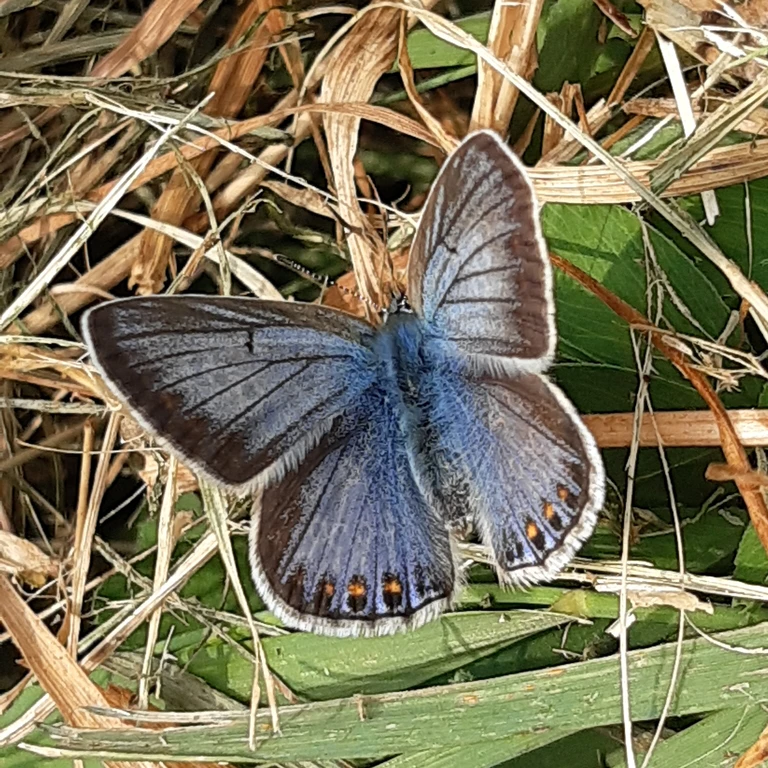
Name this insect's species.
Polyommatus icarus
